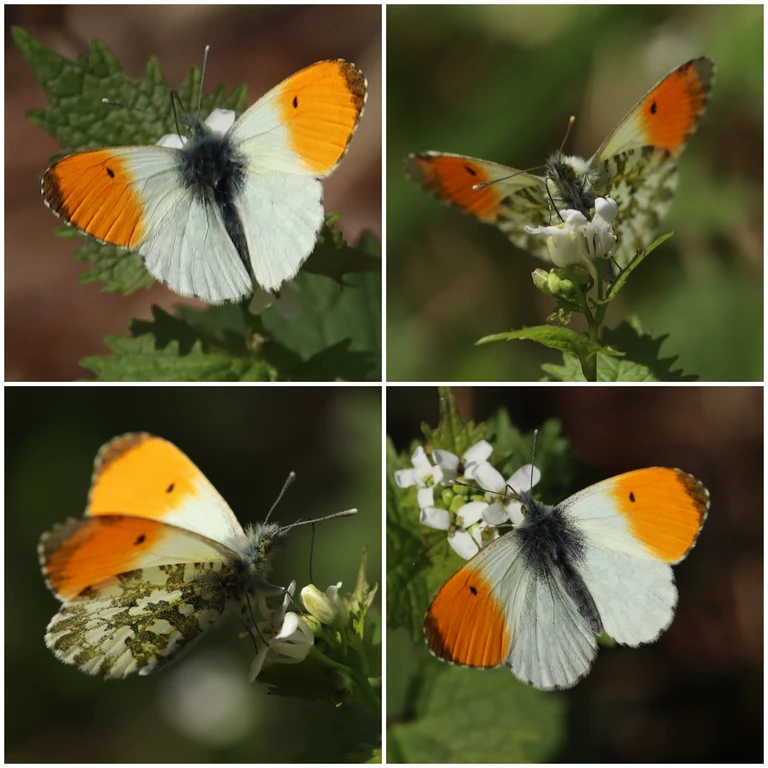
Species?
Anthocharis cardamines
